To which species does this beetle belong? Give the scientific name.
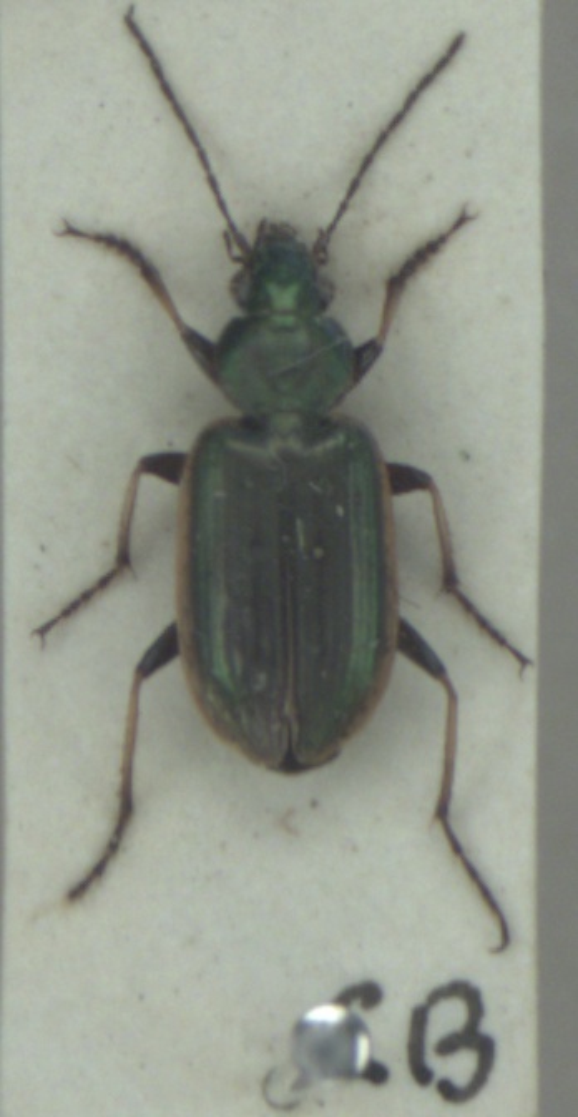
Agonum marginatum
